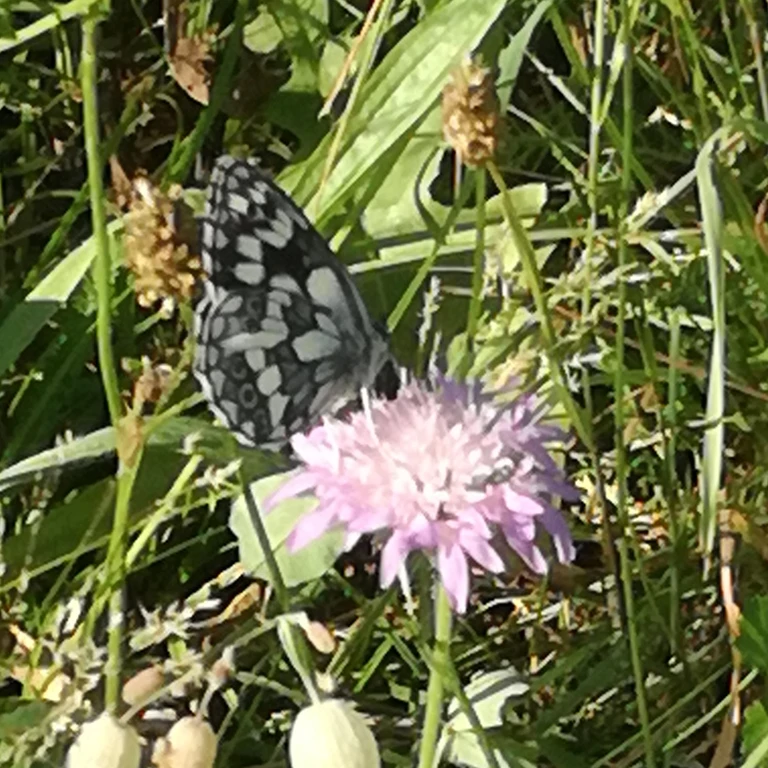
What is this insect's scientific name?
Melanargia galathea
